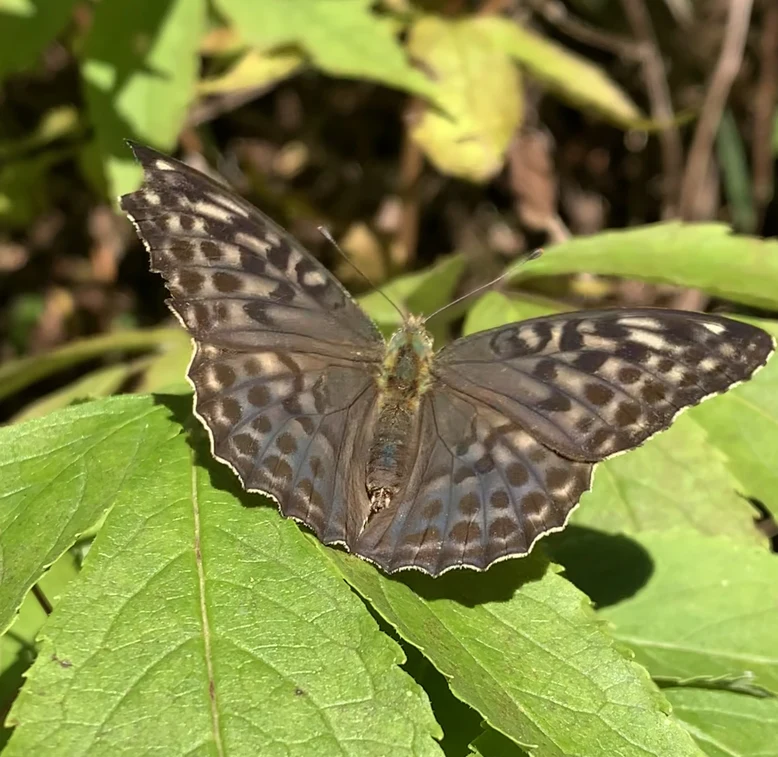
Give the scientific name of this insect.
Argynnis paphia
